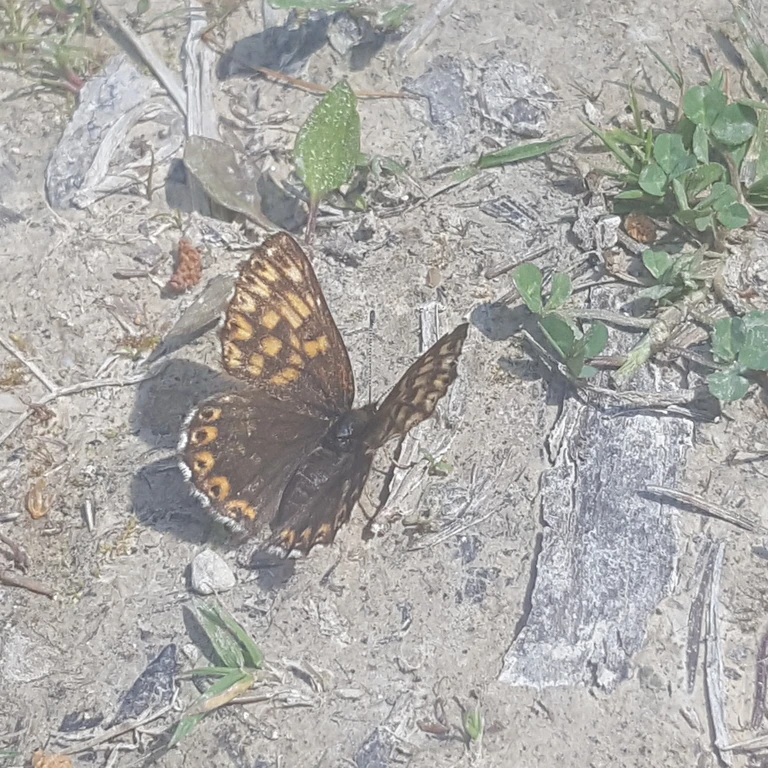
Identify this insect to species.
Hamearis lucina
